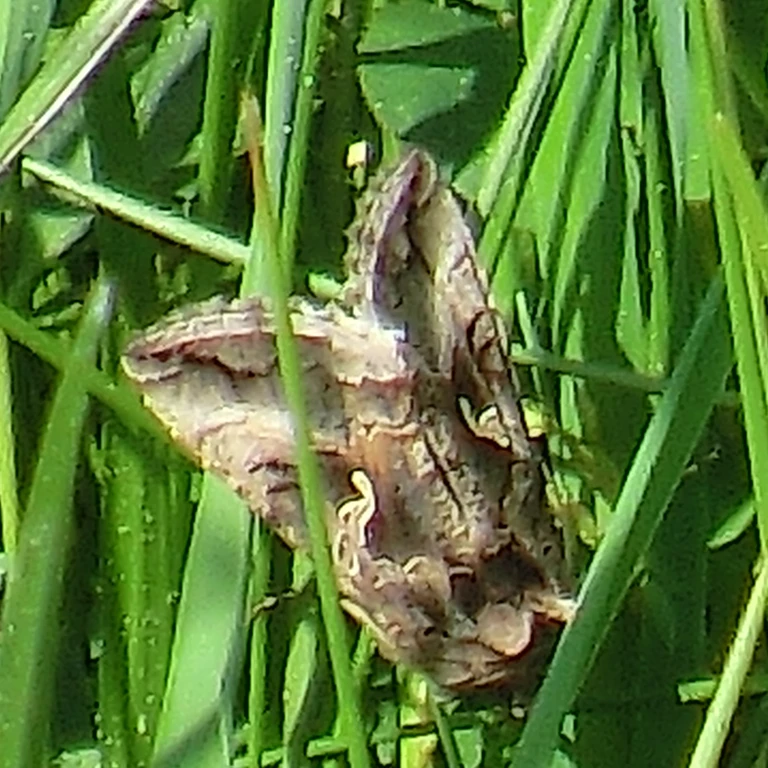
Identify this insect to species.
Autographa gamma
